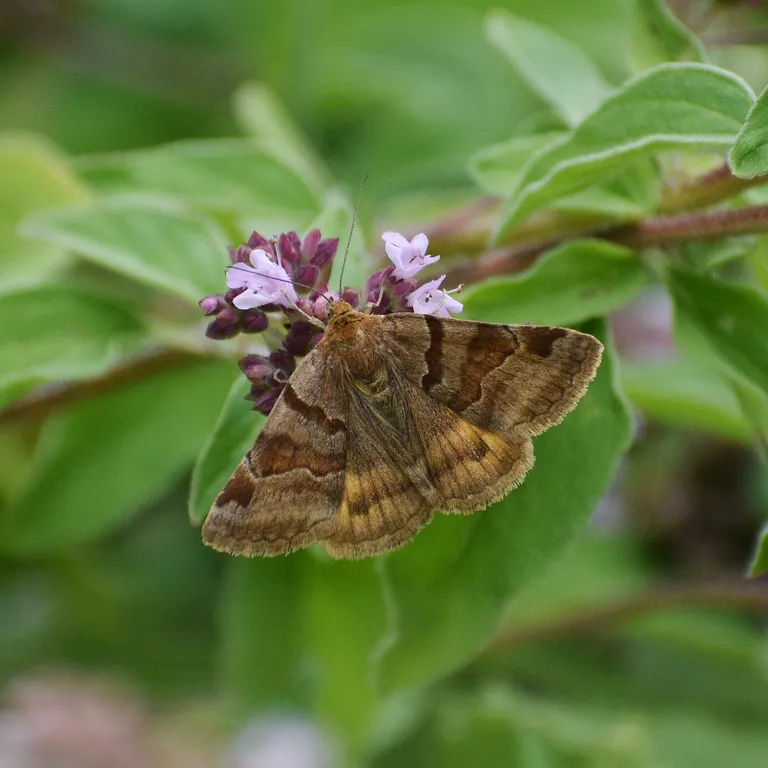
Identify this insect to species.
Euclidia glyphica
